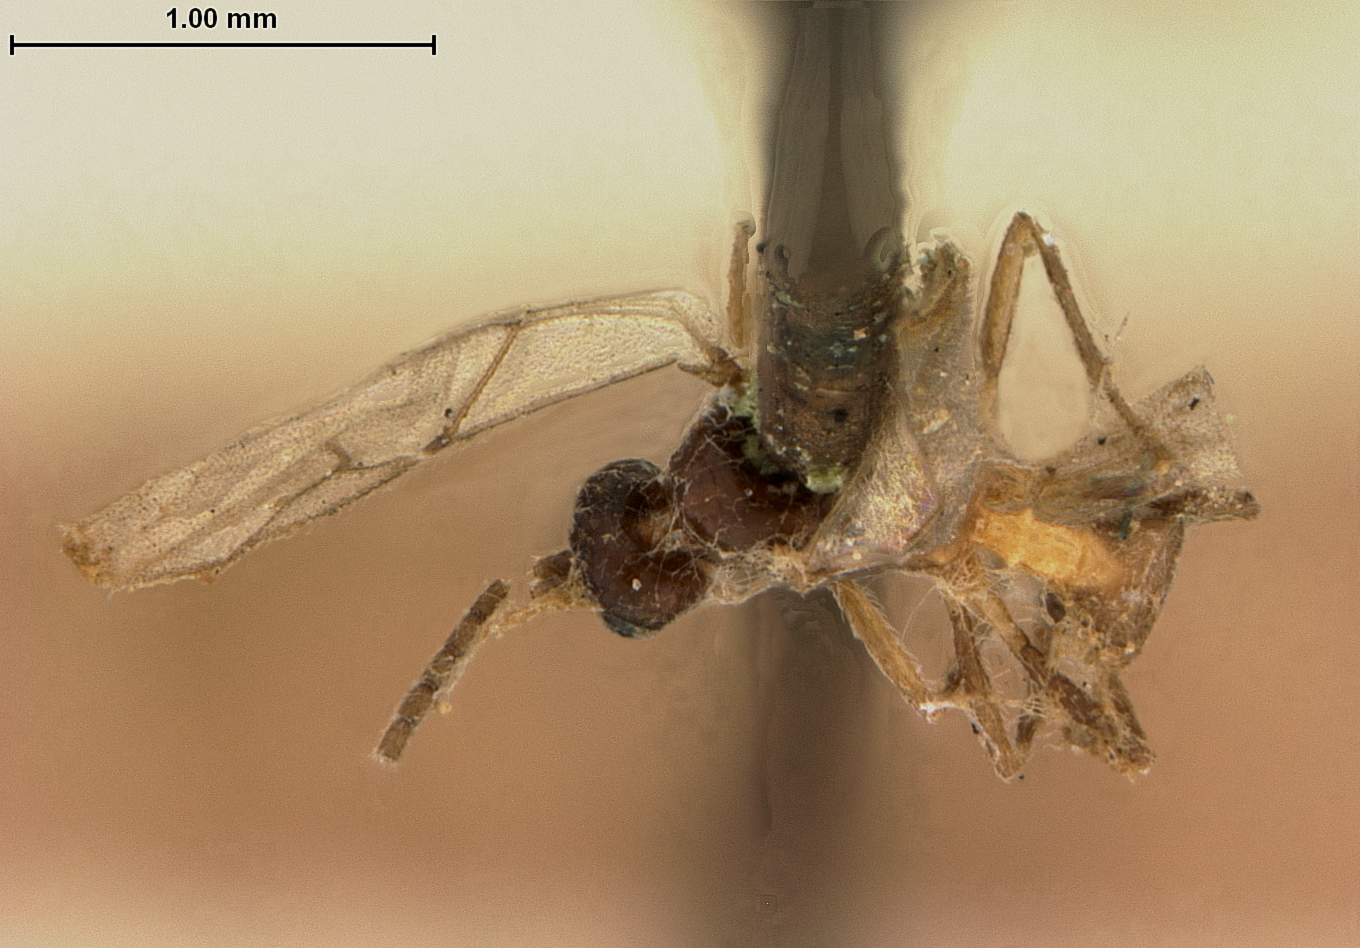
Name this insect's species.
Aphidius avenaphis
